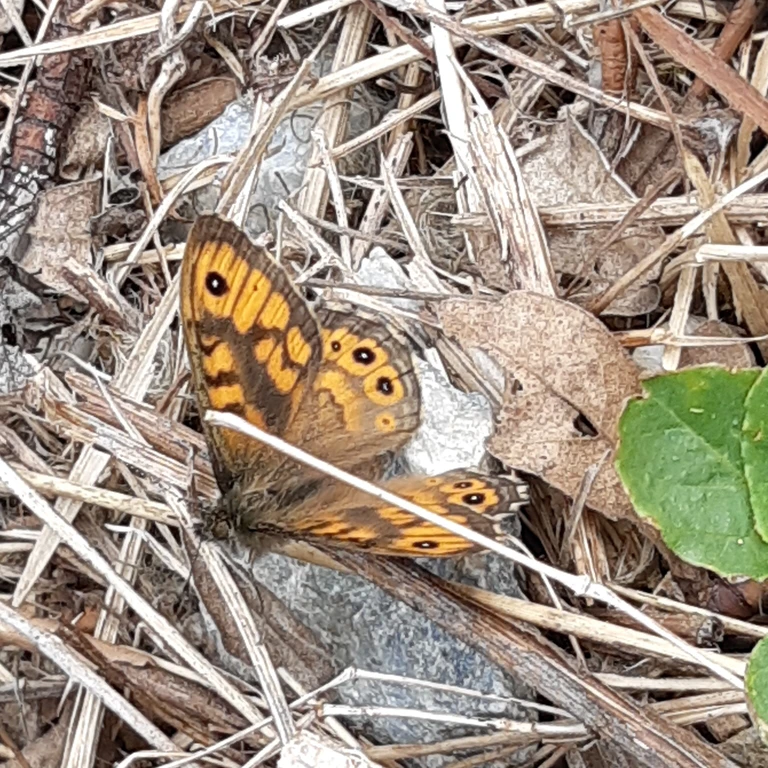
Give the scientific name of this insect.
Lasiommata megera (also Pararge megera)
